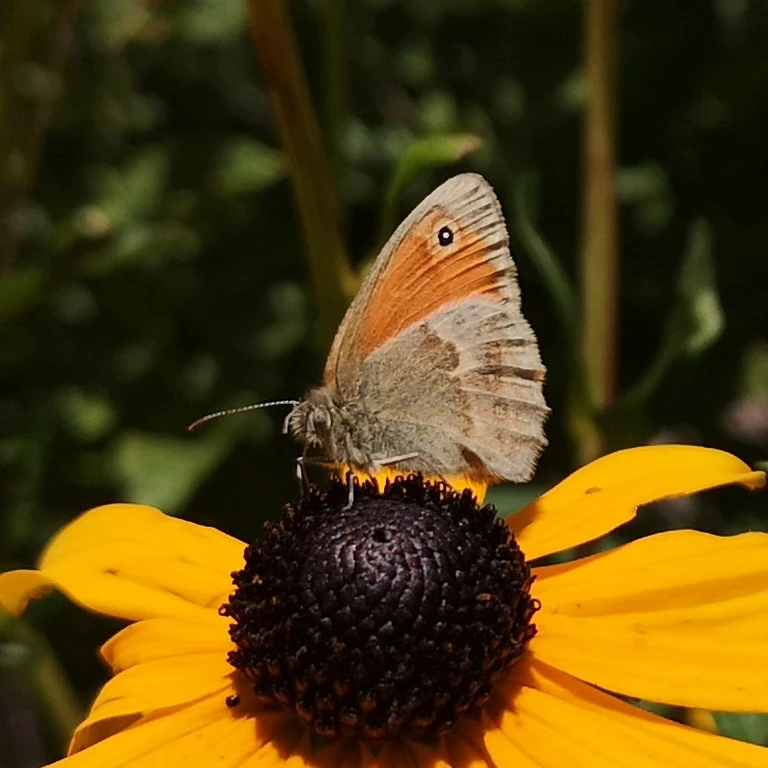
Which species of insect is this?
Coenonympha pamphilus
